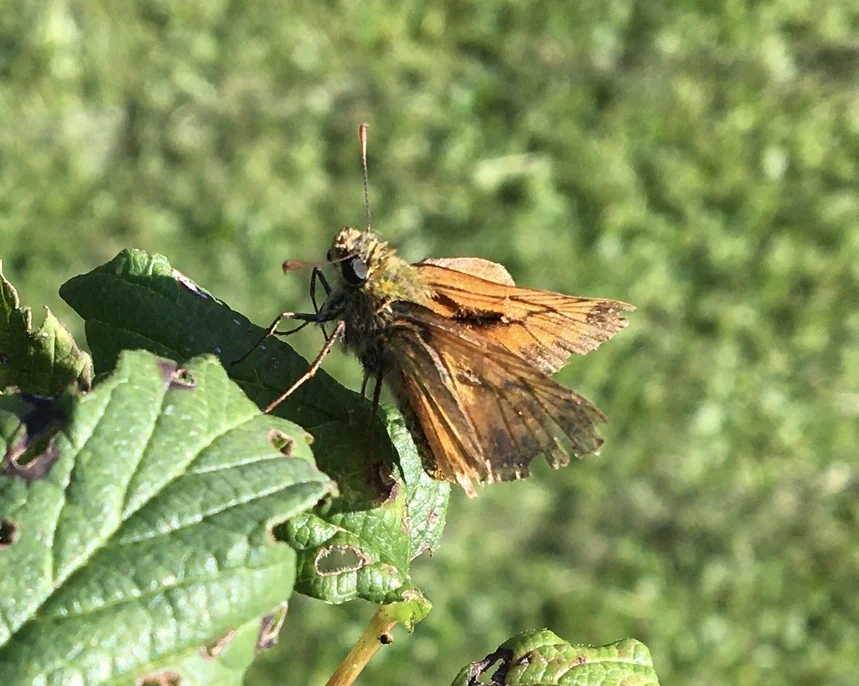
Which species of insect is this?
Ochlodes sylvanus (also Ochlodes venata)
